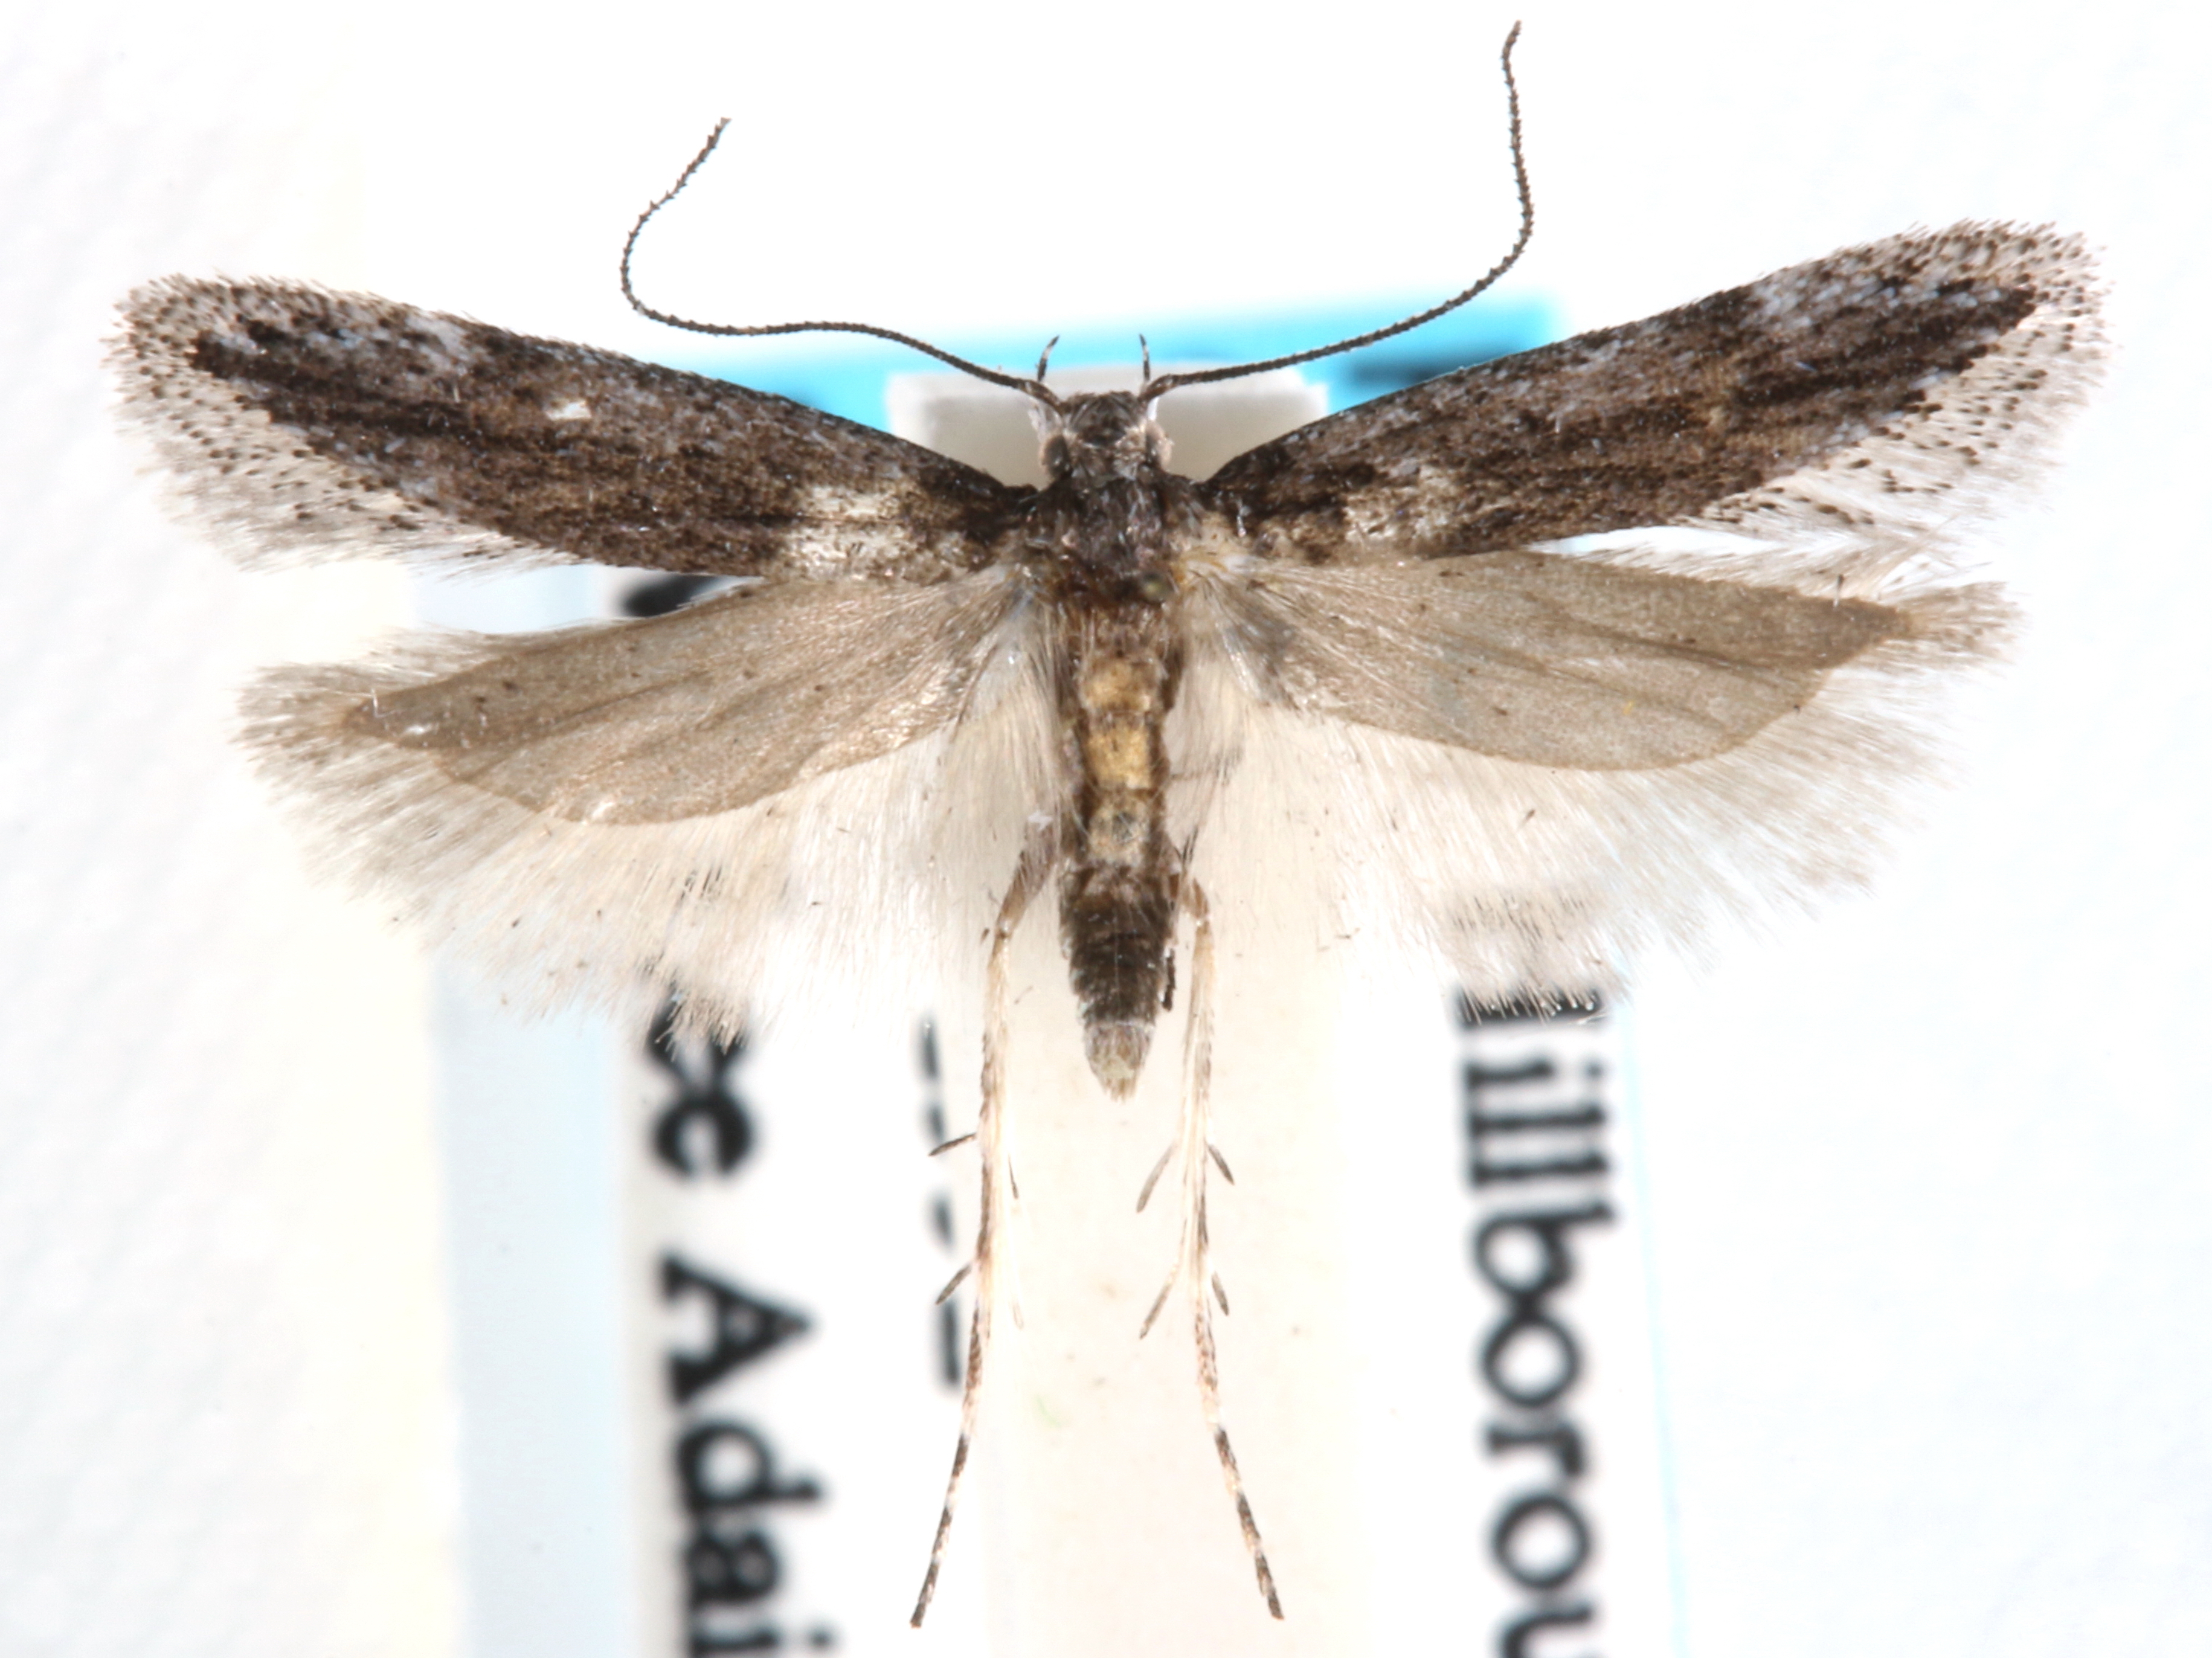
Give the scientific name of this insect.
Chionodes rectifex
